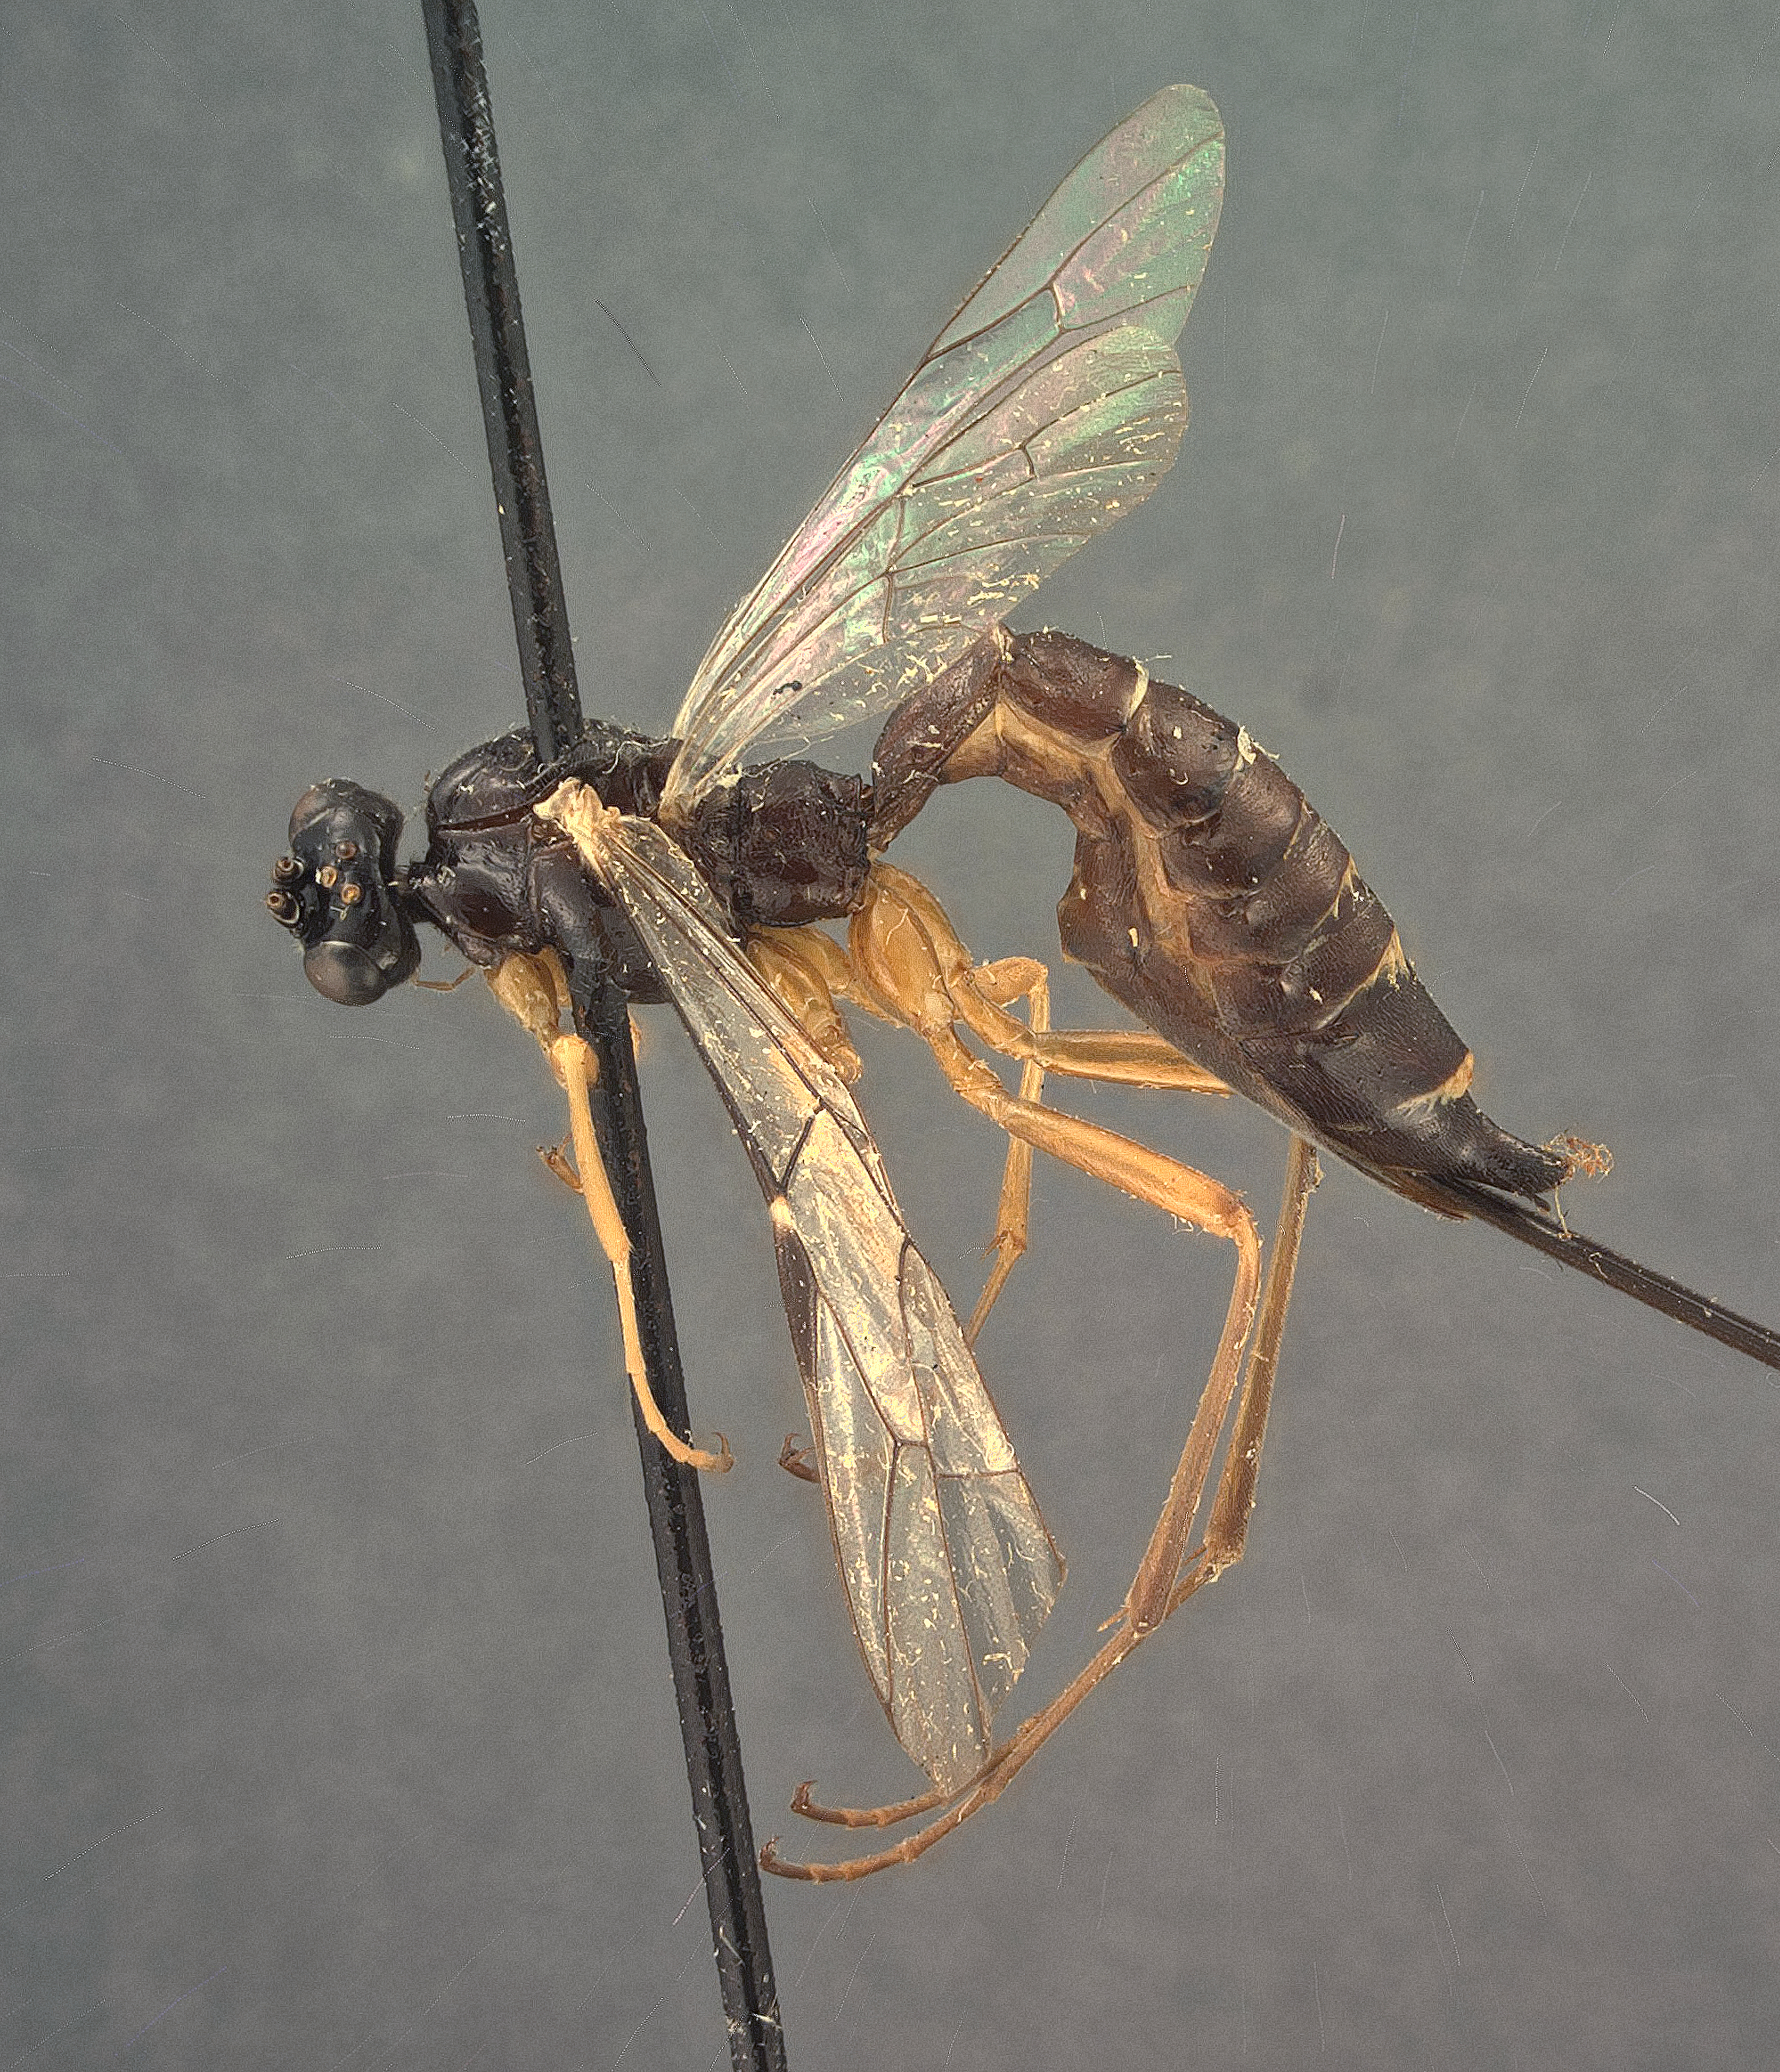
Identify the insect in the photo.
Coleocentrus minor
